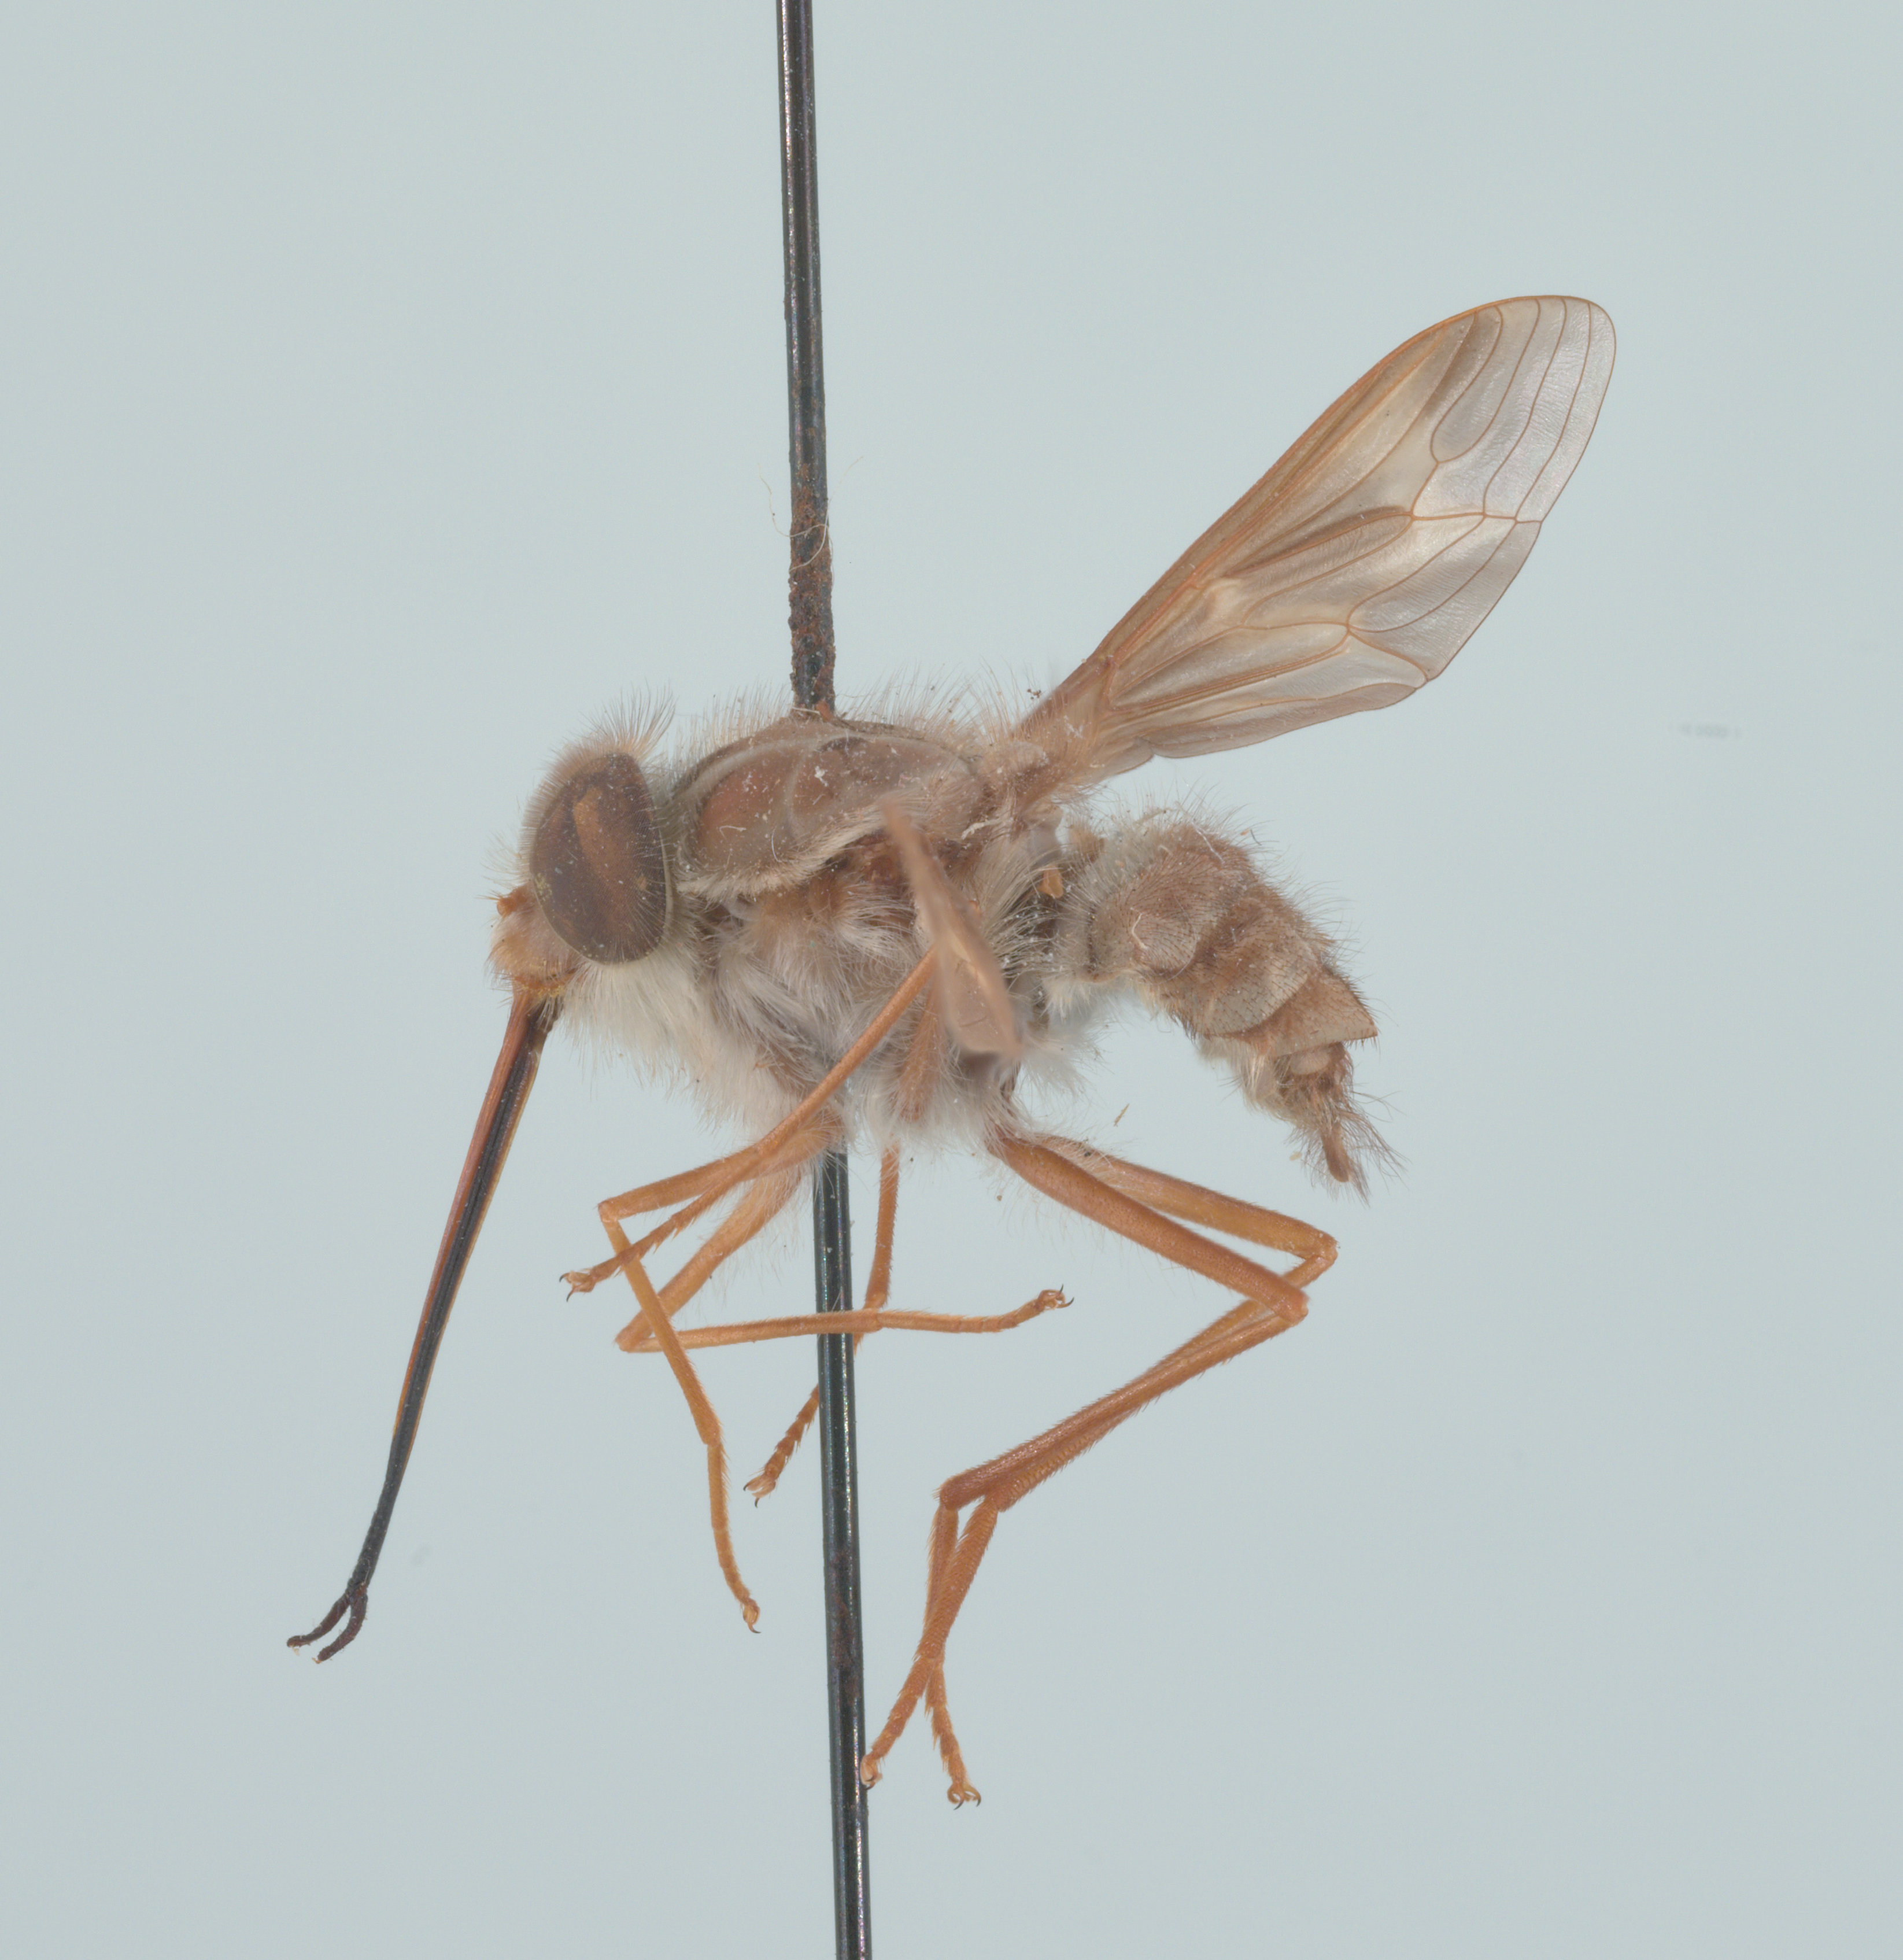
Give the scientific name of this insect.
Hirmoneura nubipennis (also Trichophthalma nubipennis)
